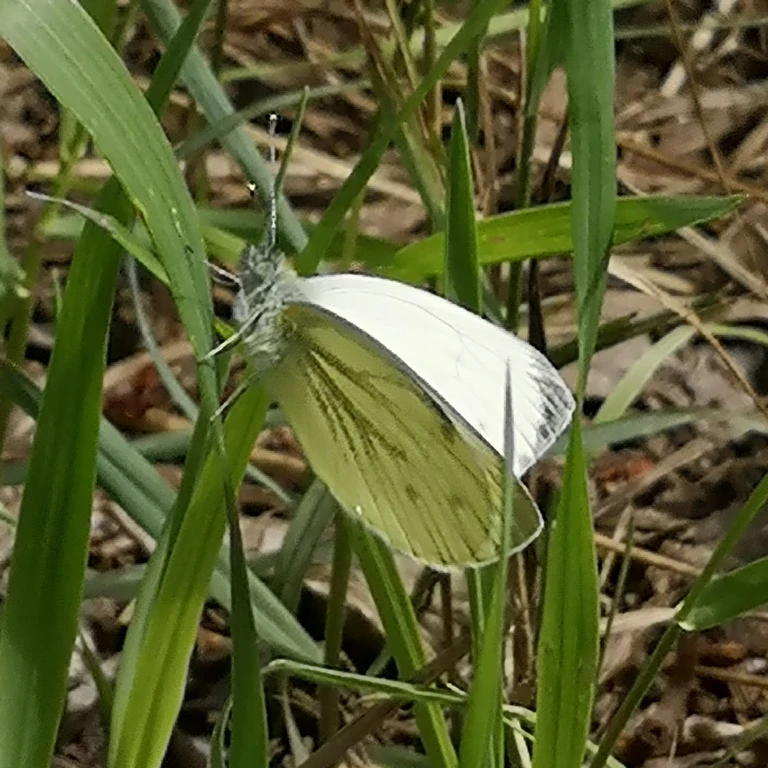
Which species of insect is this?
Pieris napi
